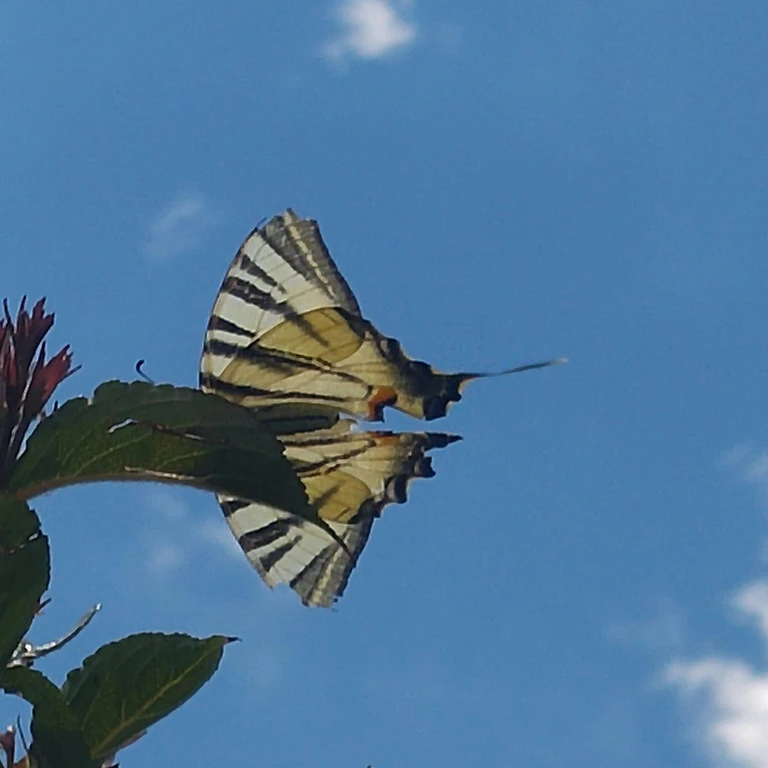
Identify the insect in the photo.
Iphiclides podalirius
